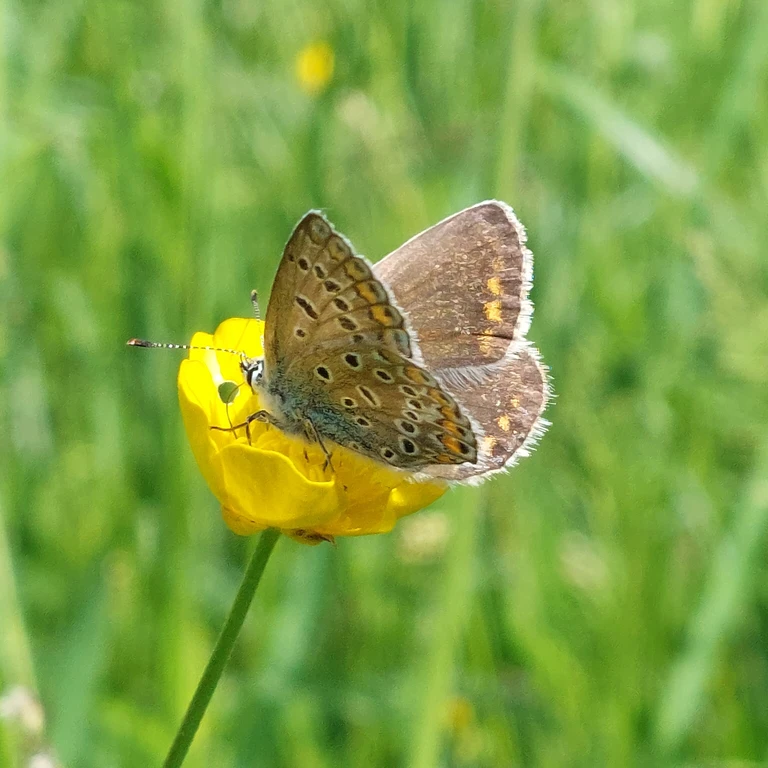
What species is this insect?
Polyommatus icarus
